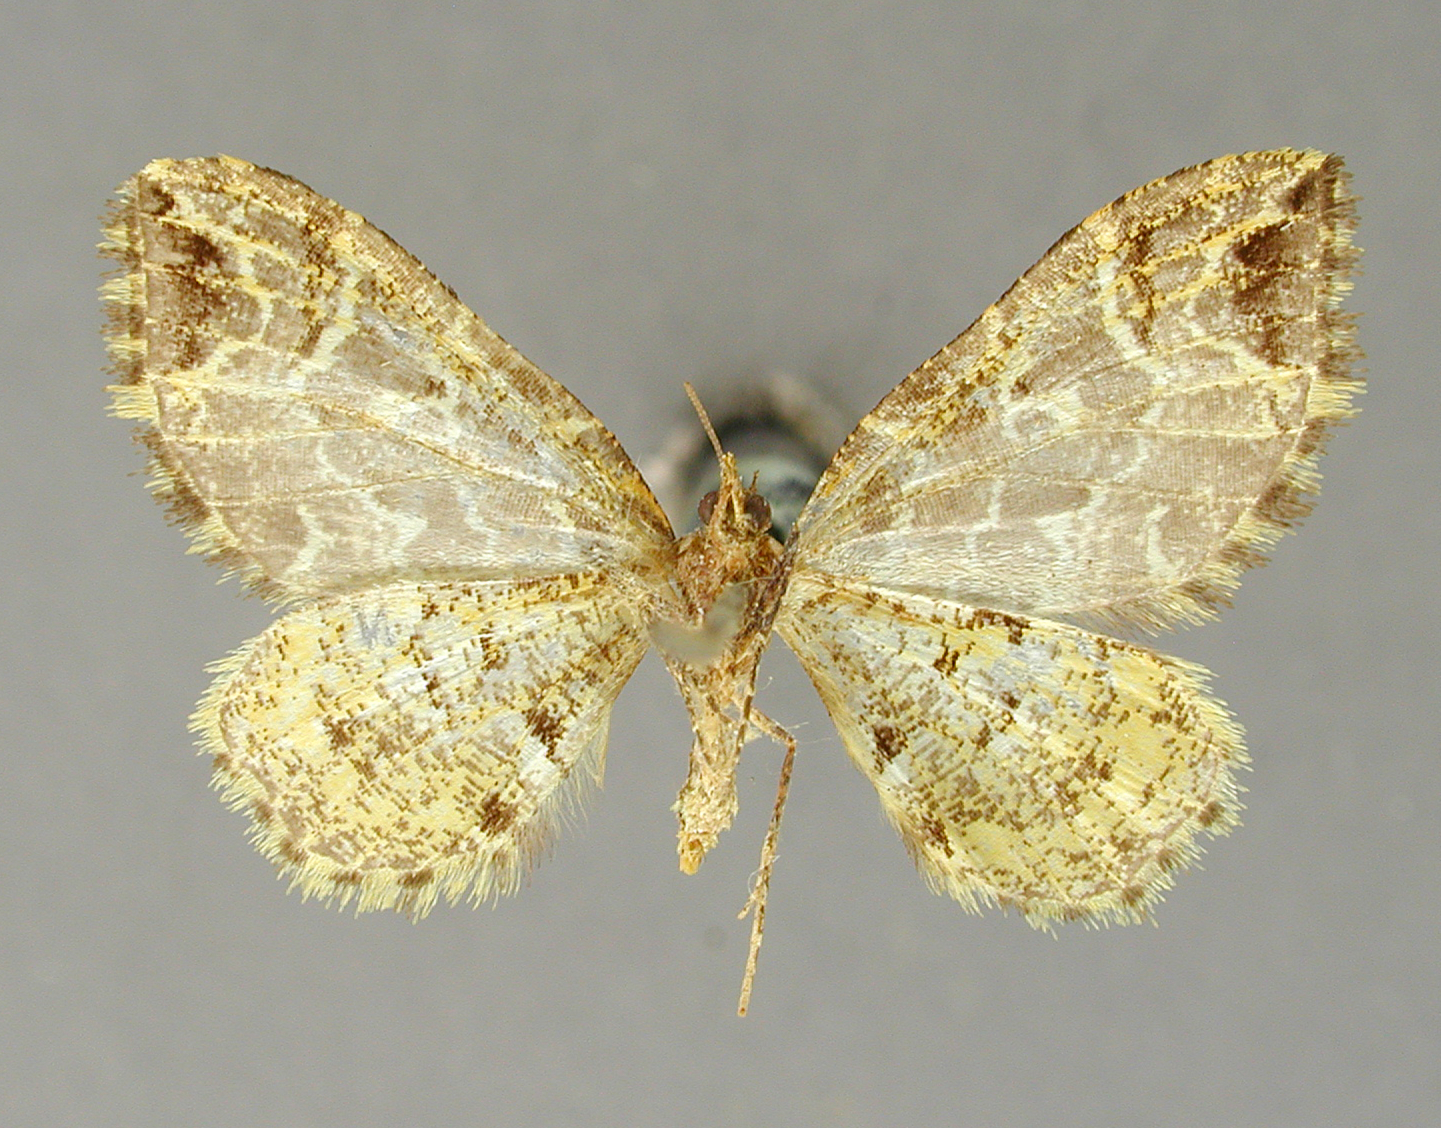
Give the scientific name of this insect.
Psaliodes hieroglyphica
